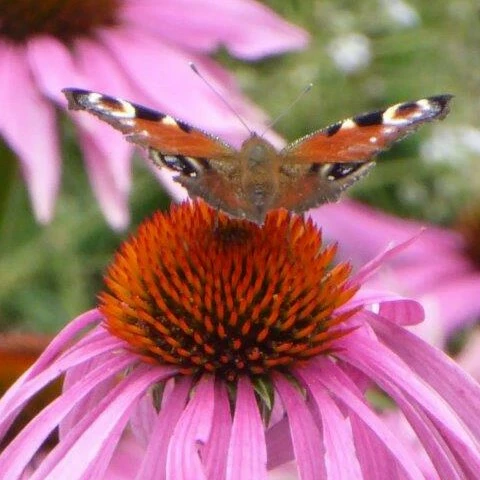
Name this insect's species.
Aglais io
